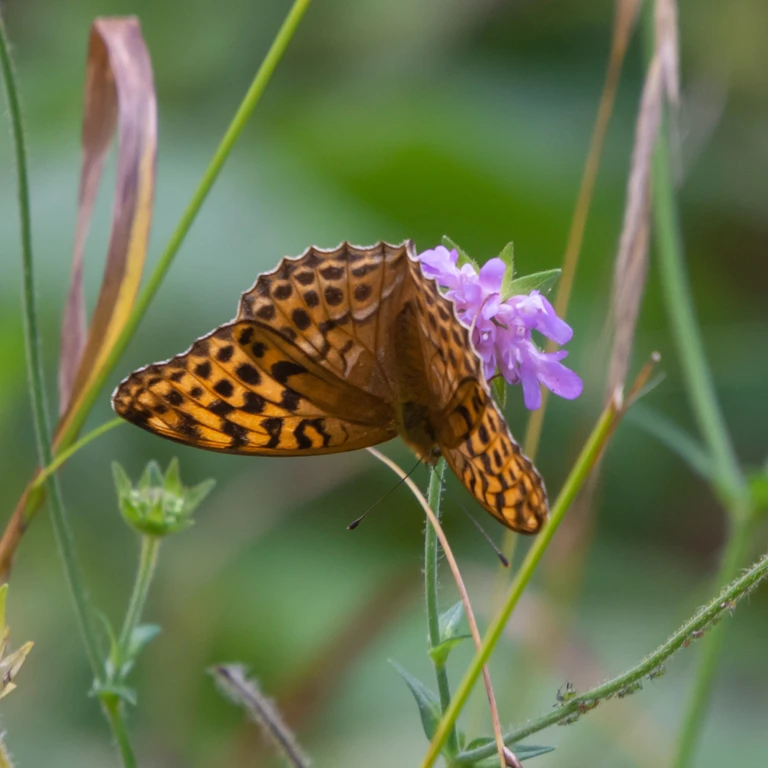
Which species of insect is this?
Argynnis paphia
